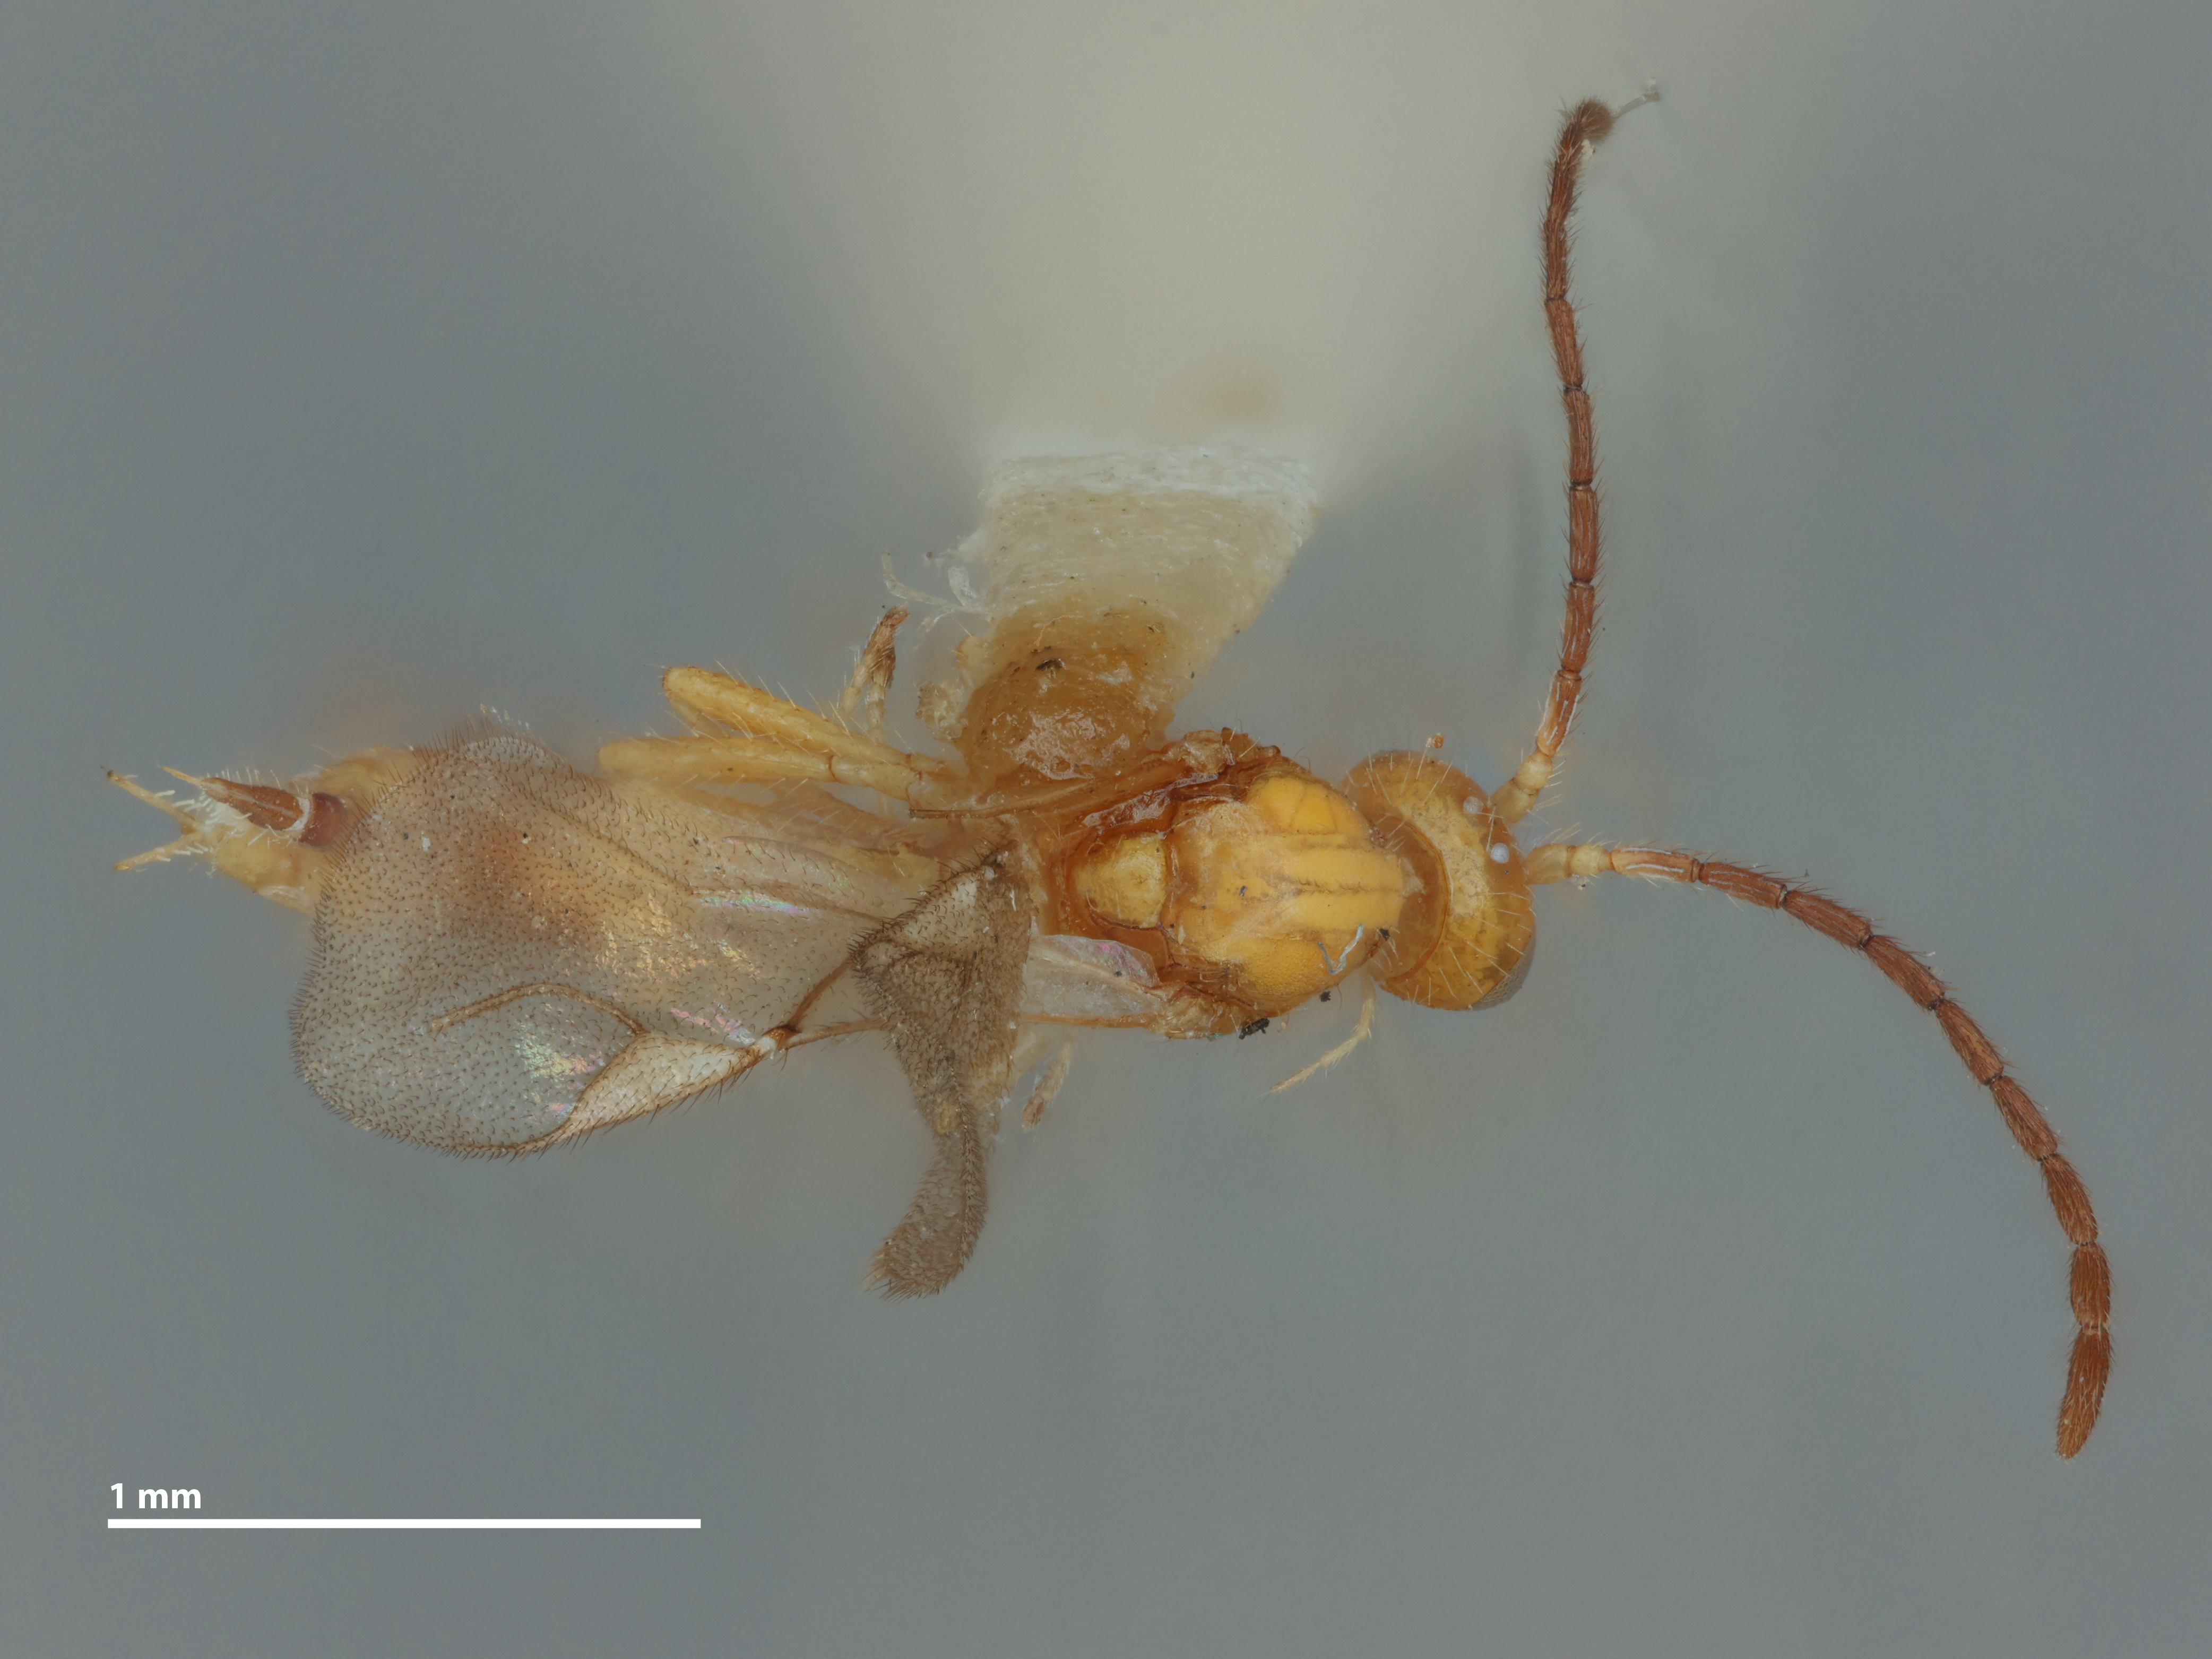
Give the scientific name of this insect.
Trioxys struma
